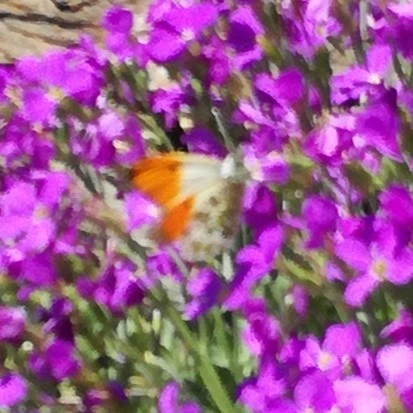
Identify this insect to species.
Anthocharis cardamines
